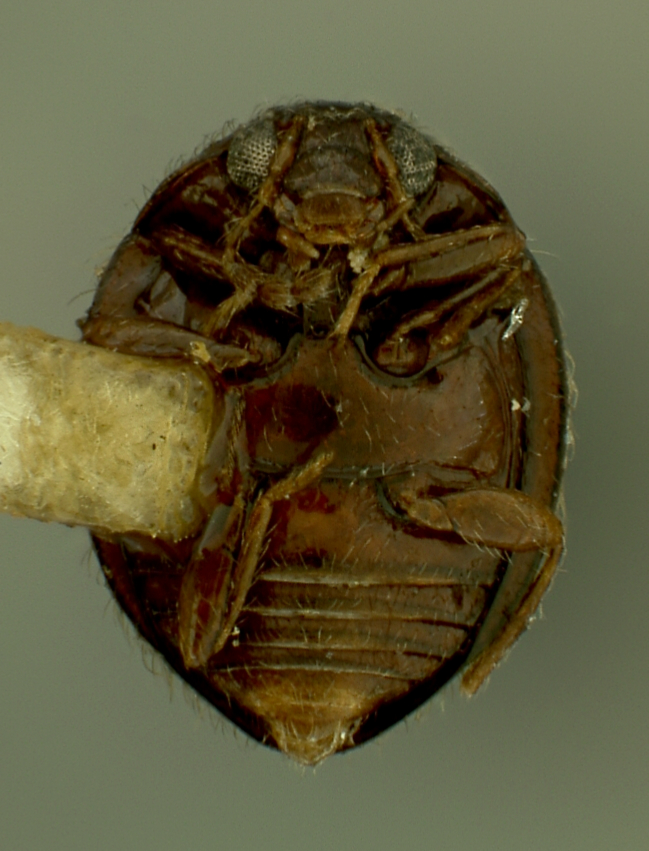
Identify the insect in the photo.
Anamorphus pusillus
